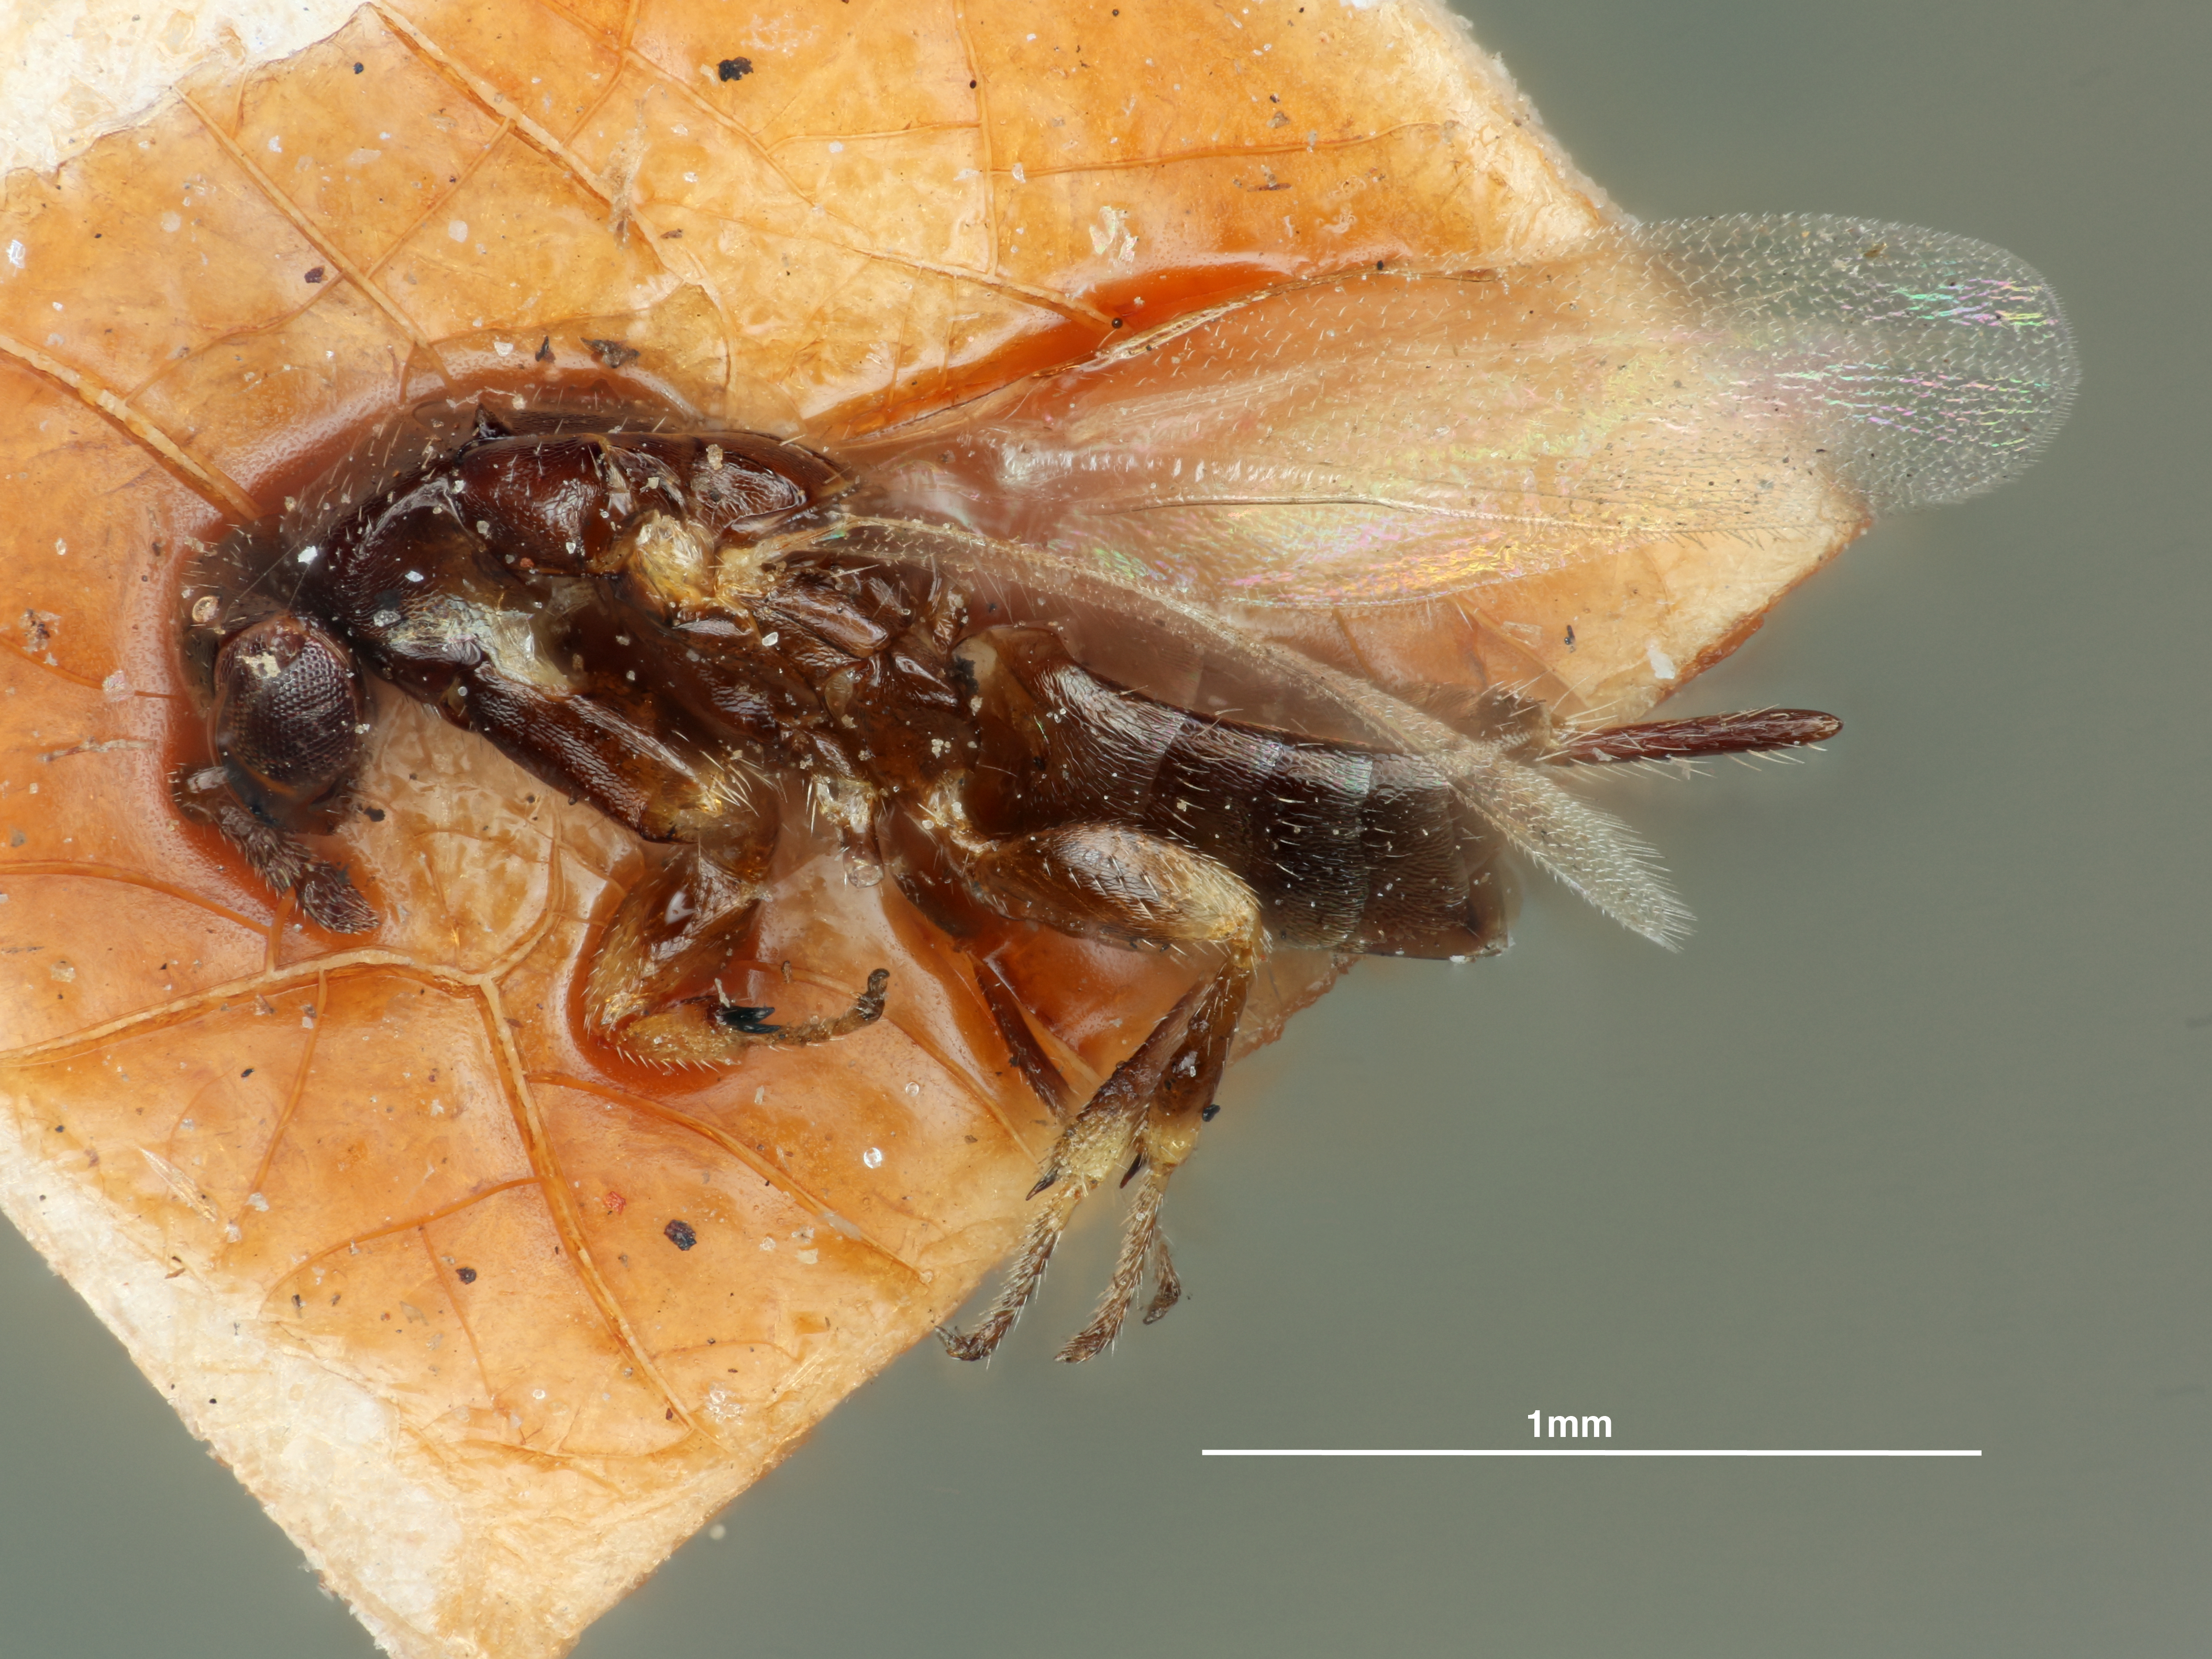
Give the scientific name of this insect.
Crataepus fletcherii
